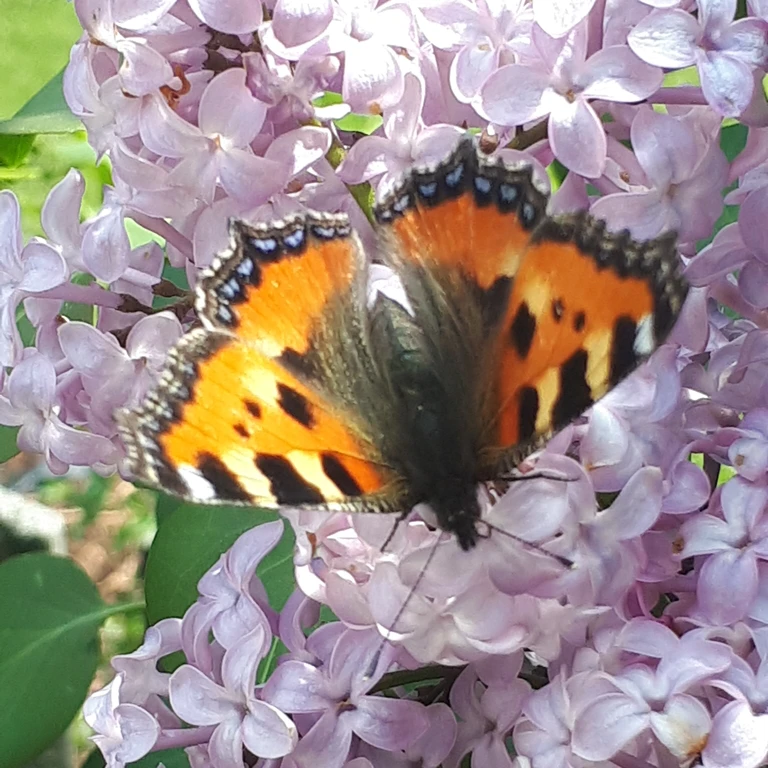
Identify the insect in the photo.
Aglais urticae
